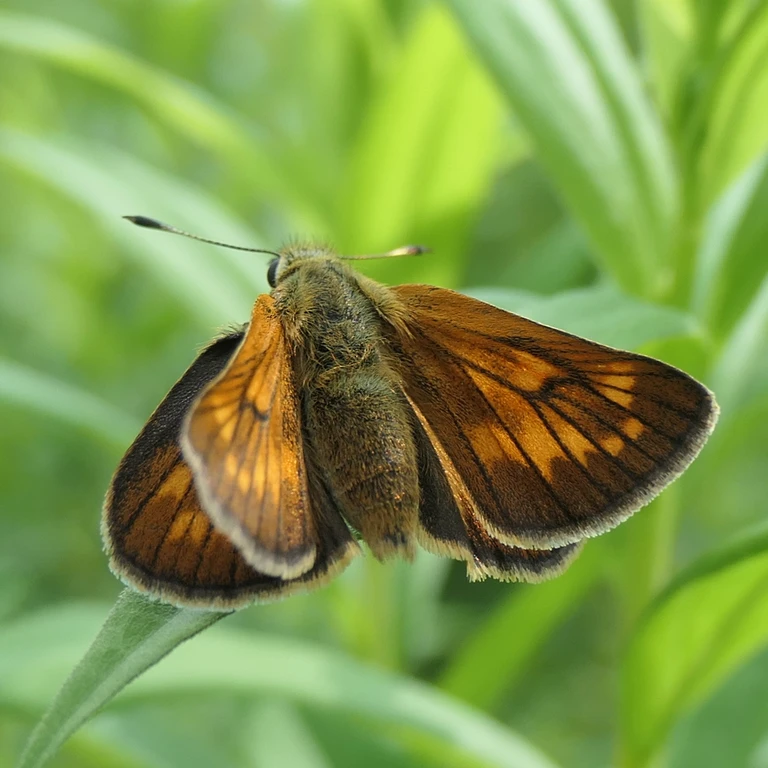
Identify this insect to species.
Ochlodes sylvanus (also Ochlodes venata)
